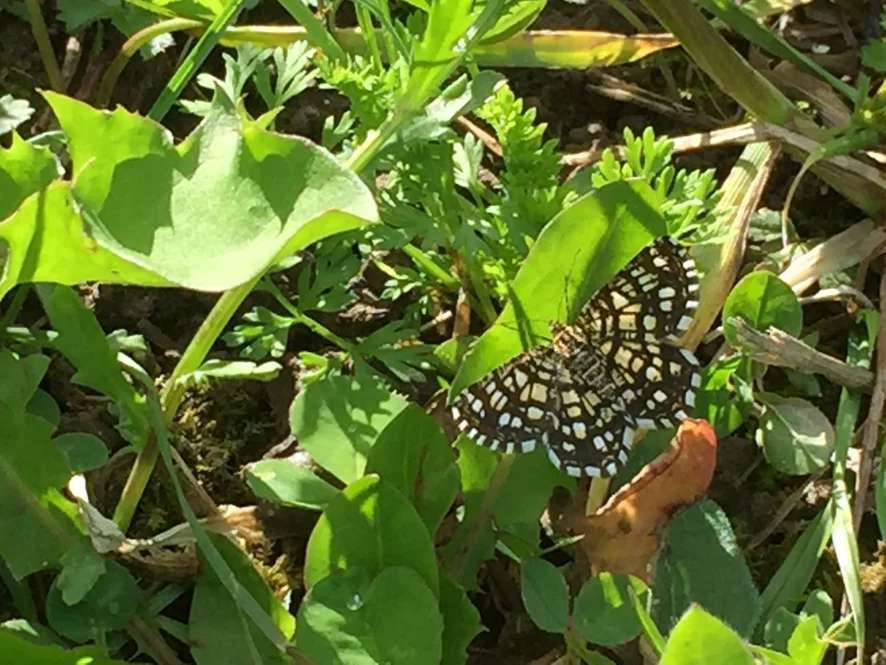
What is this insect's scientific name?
Chiasmia clathrata
